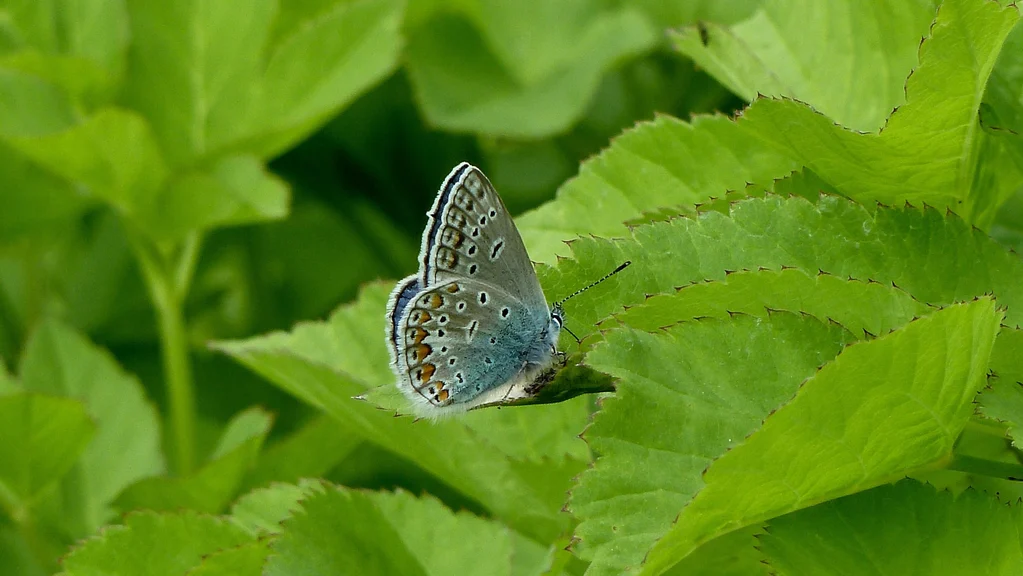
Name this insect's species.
Polyommatus thersites
